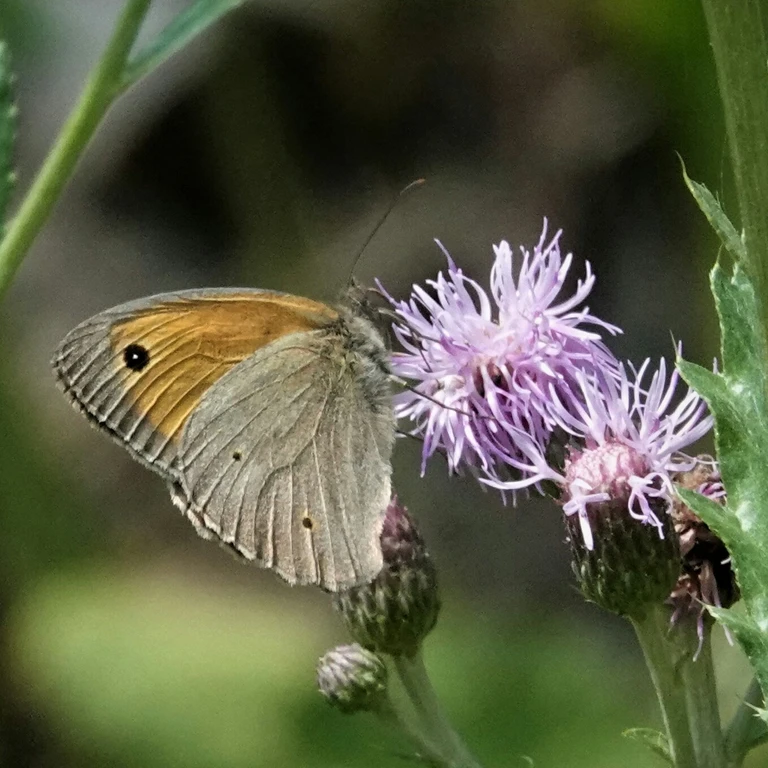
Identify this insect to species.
Maniola jurtina
